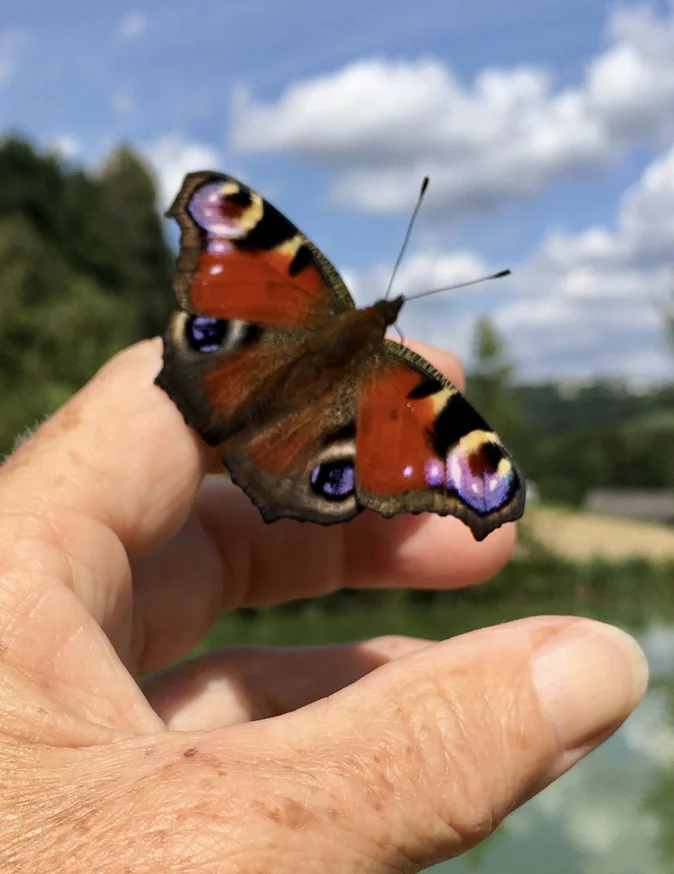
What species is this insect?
Aglais io
